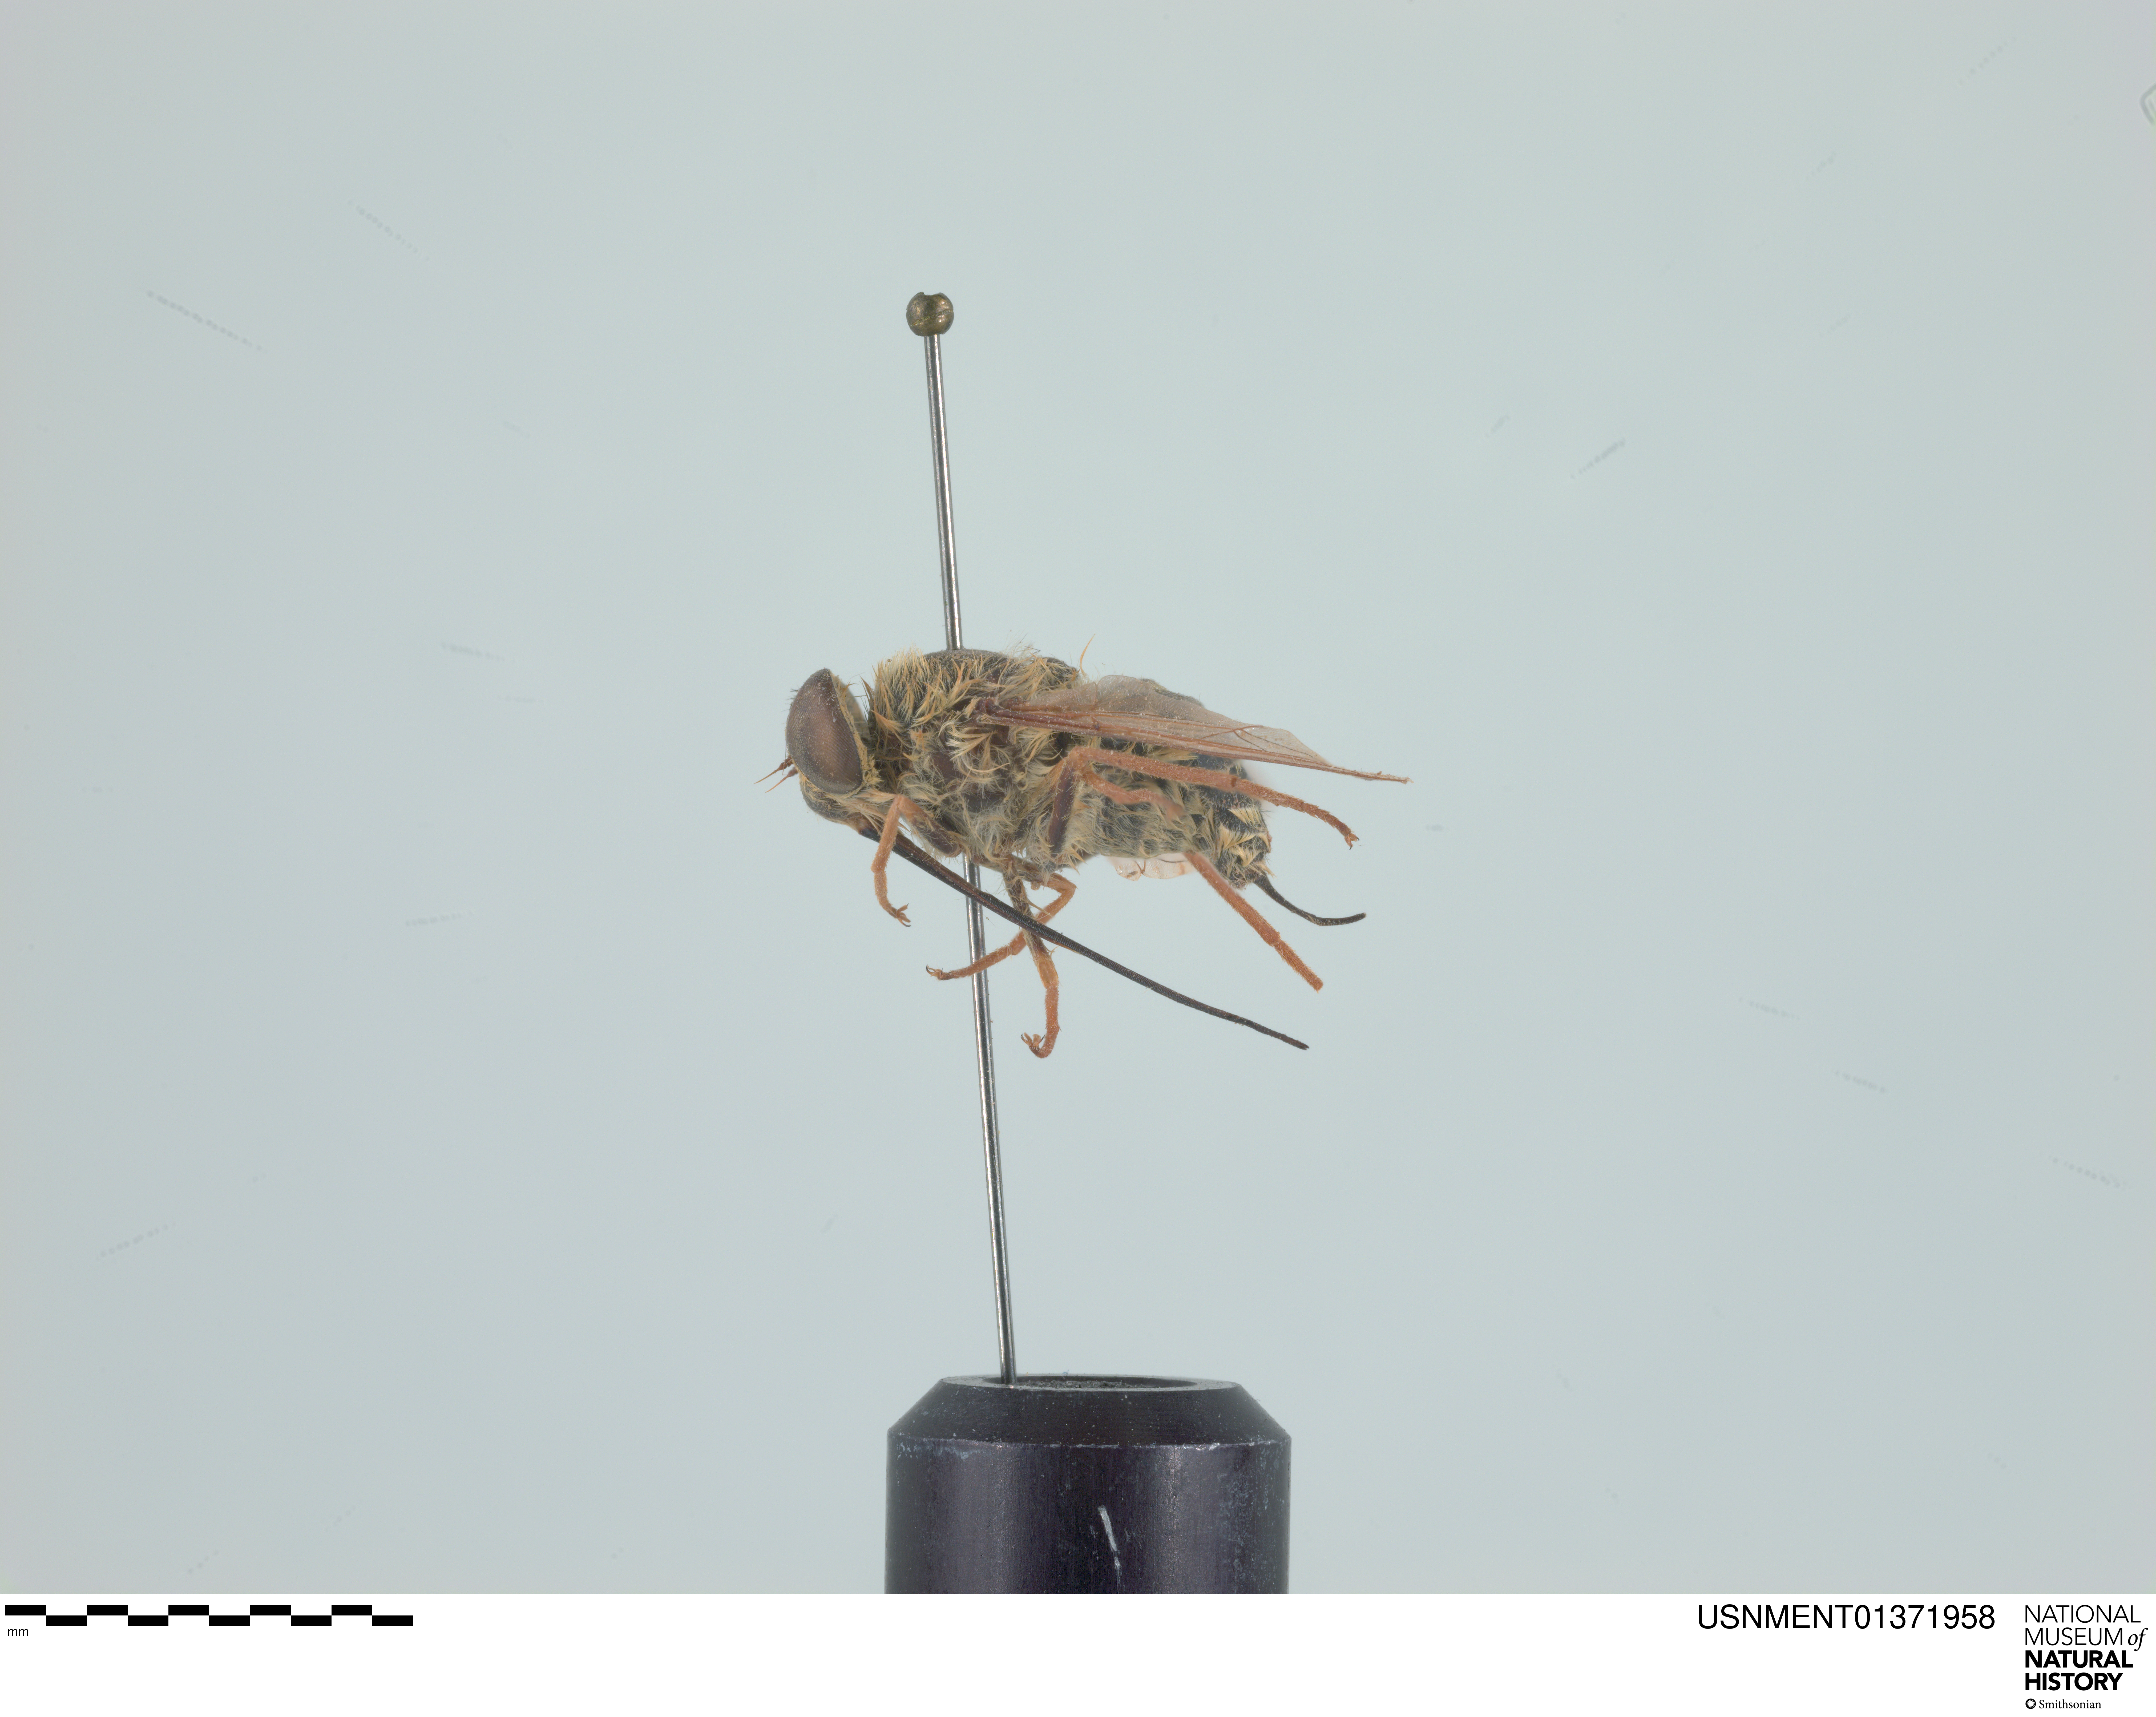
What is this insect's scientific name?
Neorhynchocephalus tauscheri
